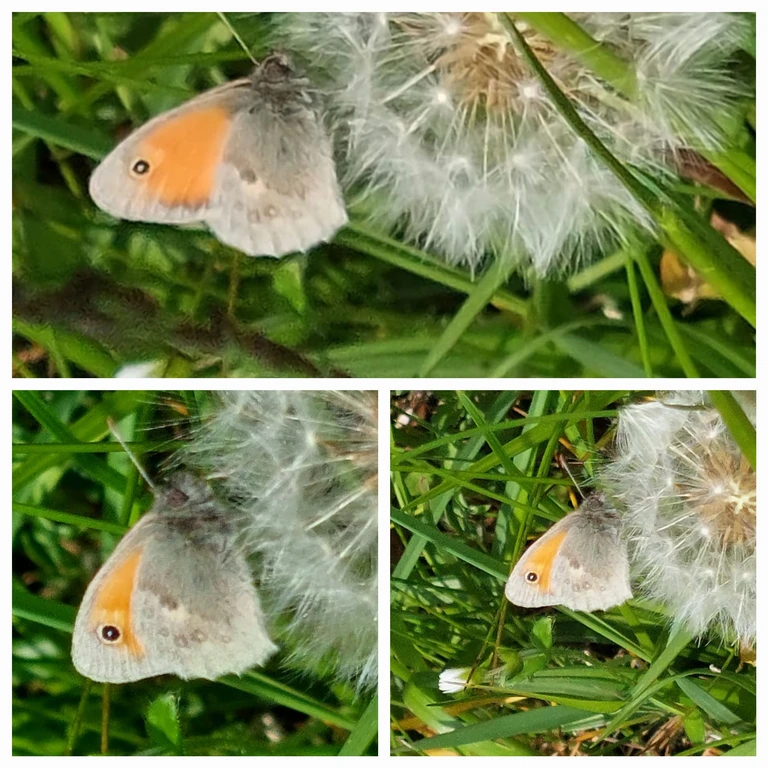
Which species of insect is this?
Coenonympha pamphilus
